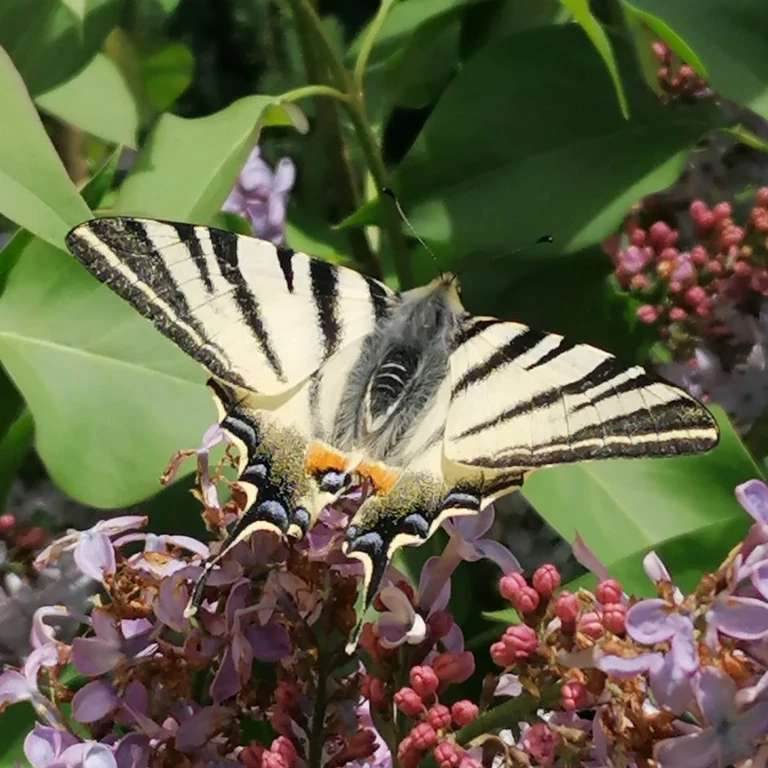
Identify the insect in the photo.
Iphiclides podalirius
